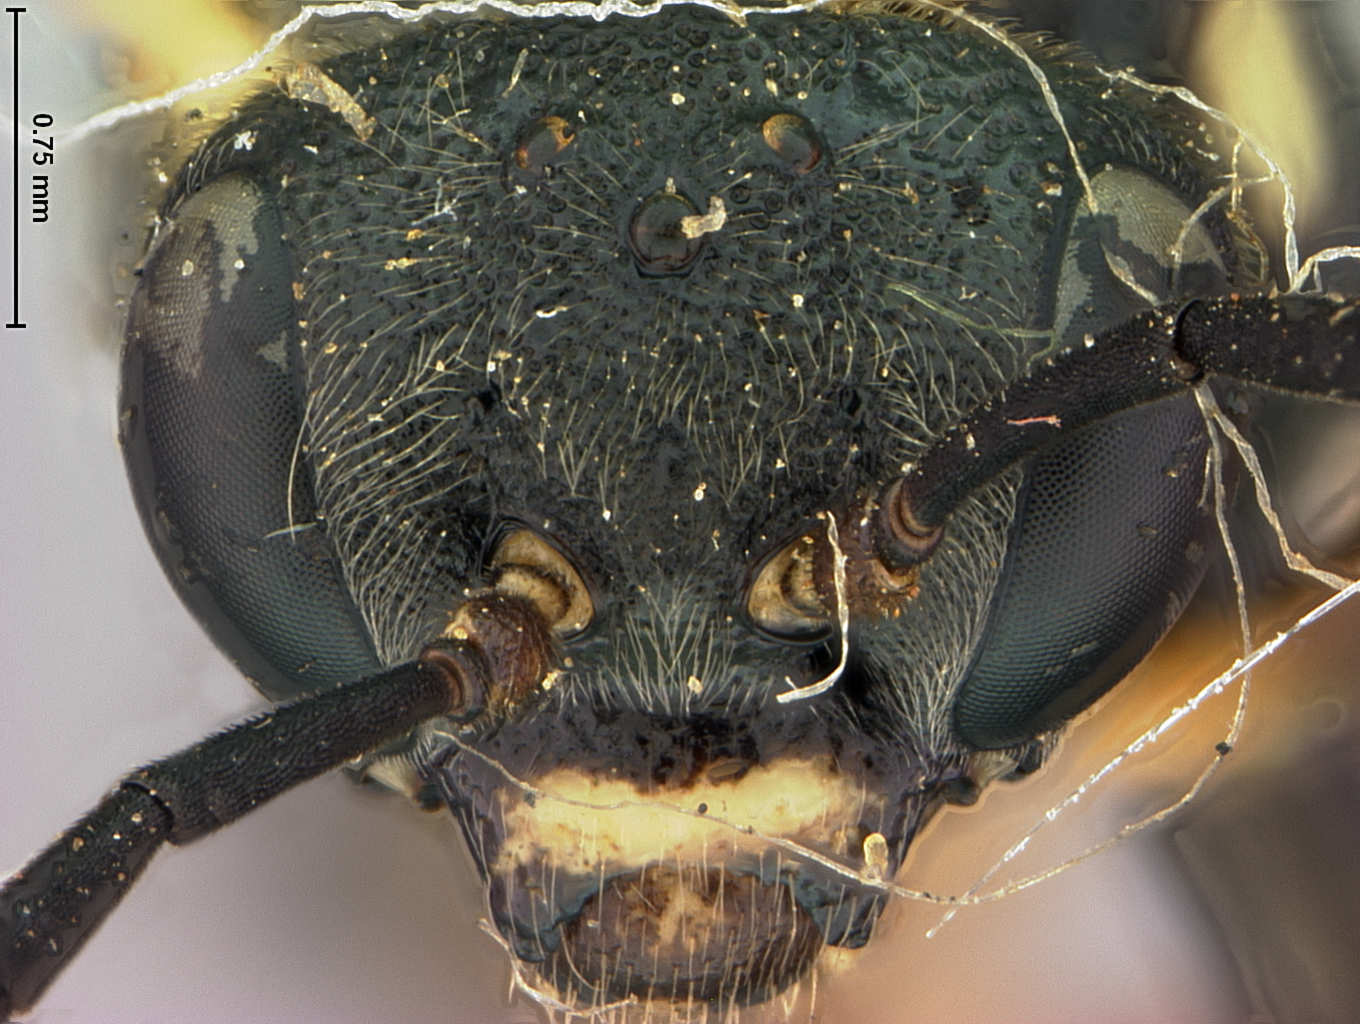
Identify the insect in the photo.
Macrophya xanthonota
